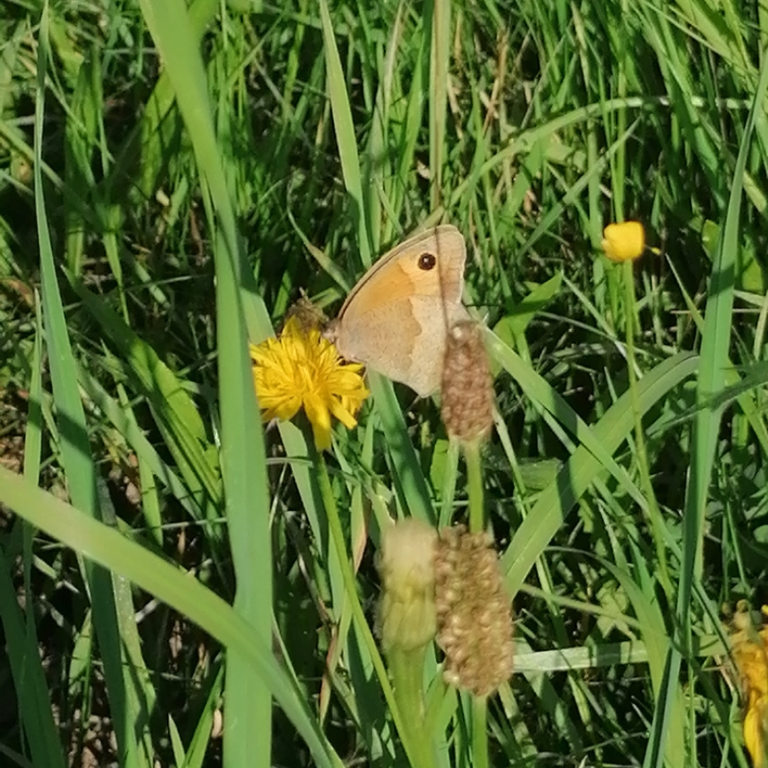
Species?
Maniola jurtina
